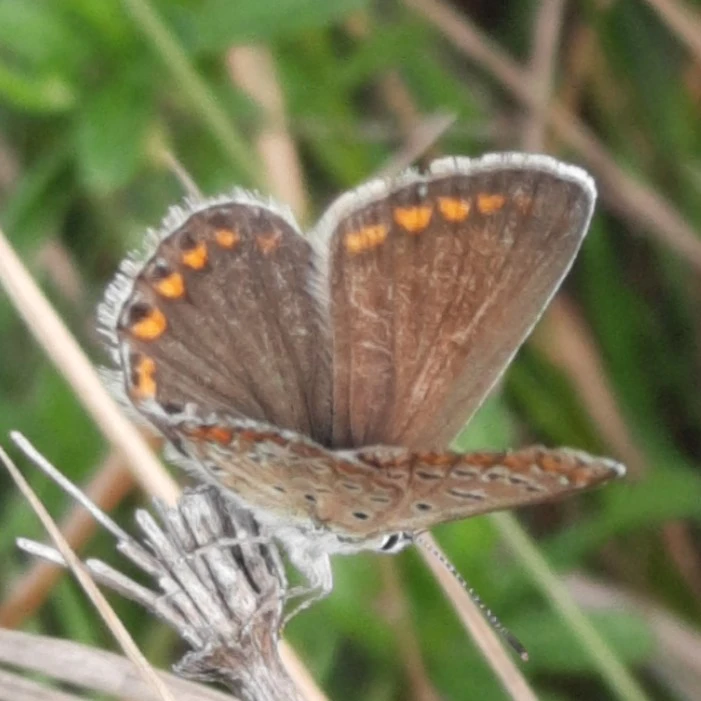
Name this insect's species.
Polyommatus icarus
